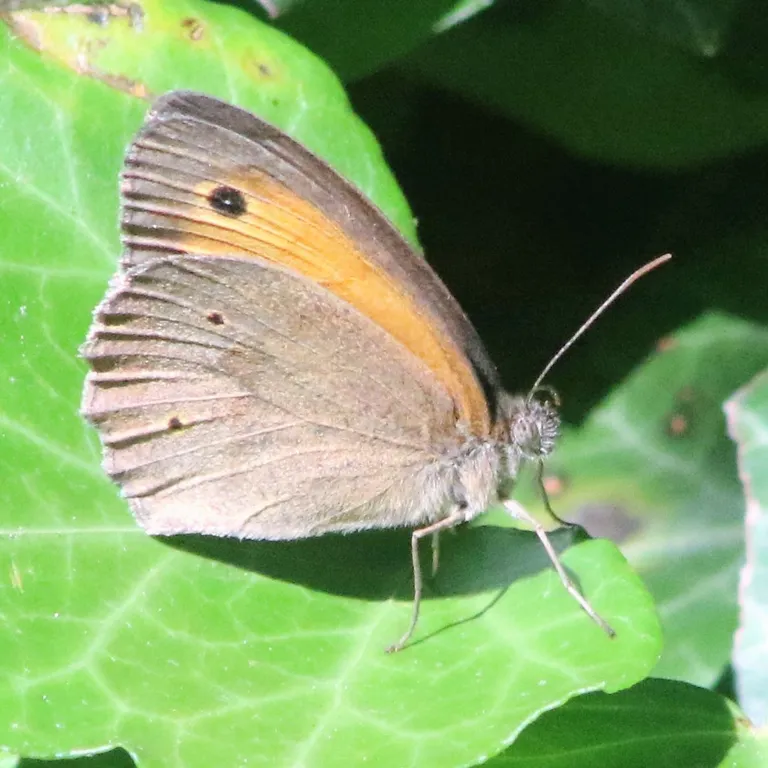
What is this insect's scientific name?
Maniola jurtina
